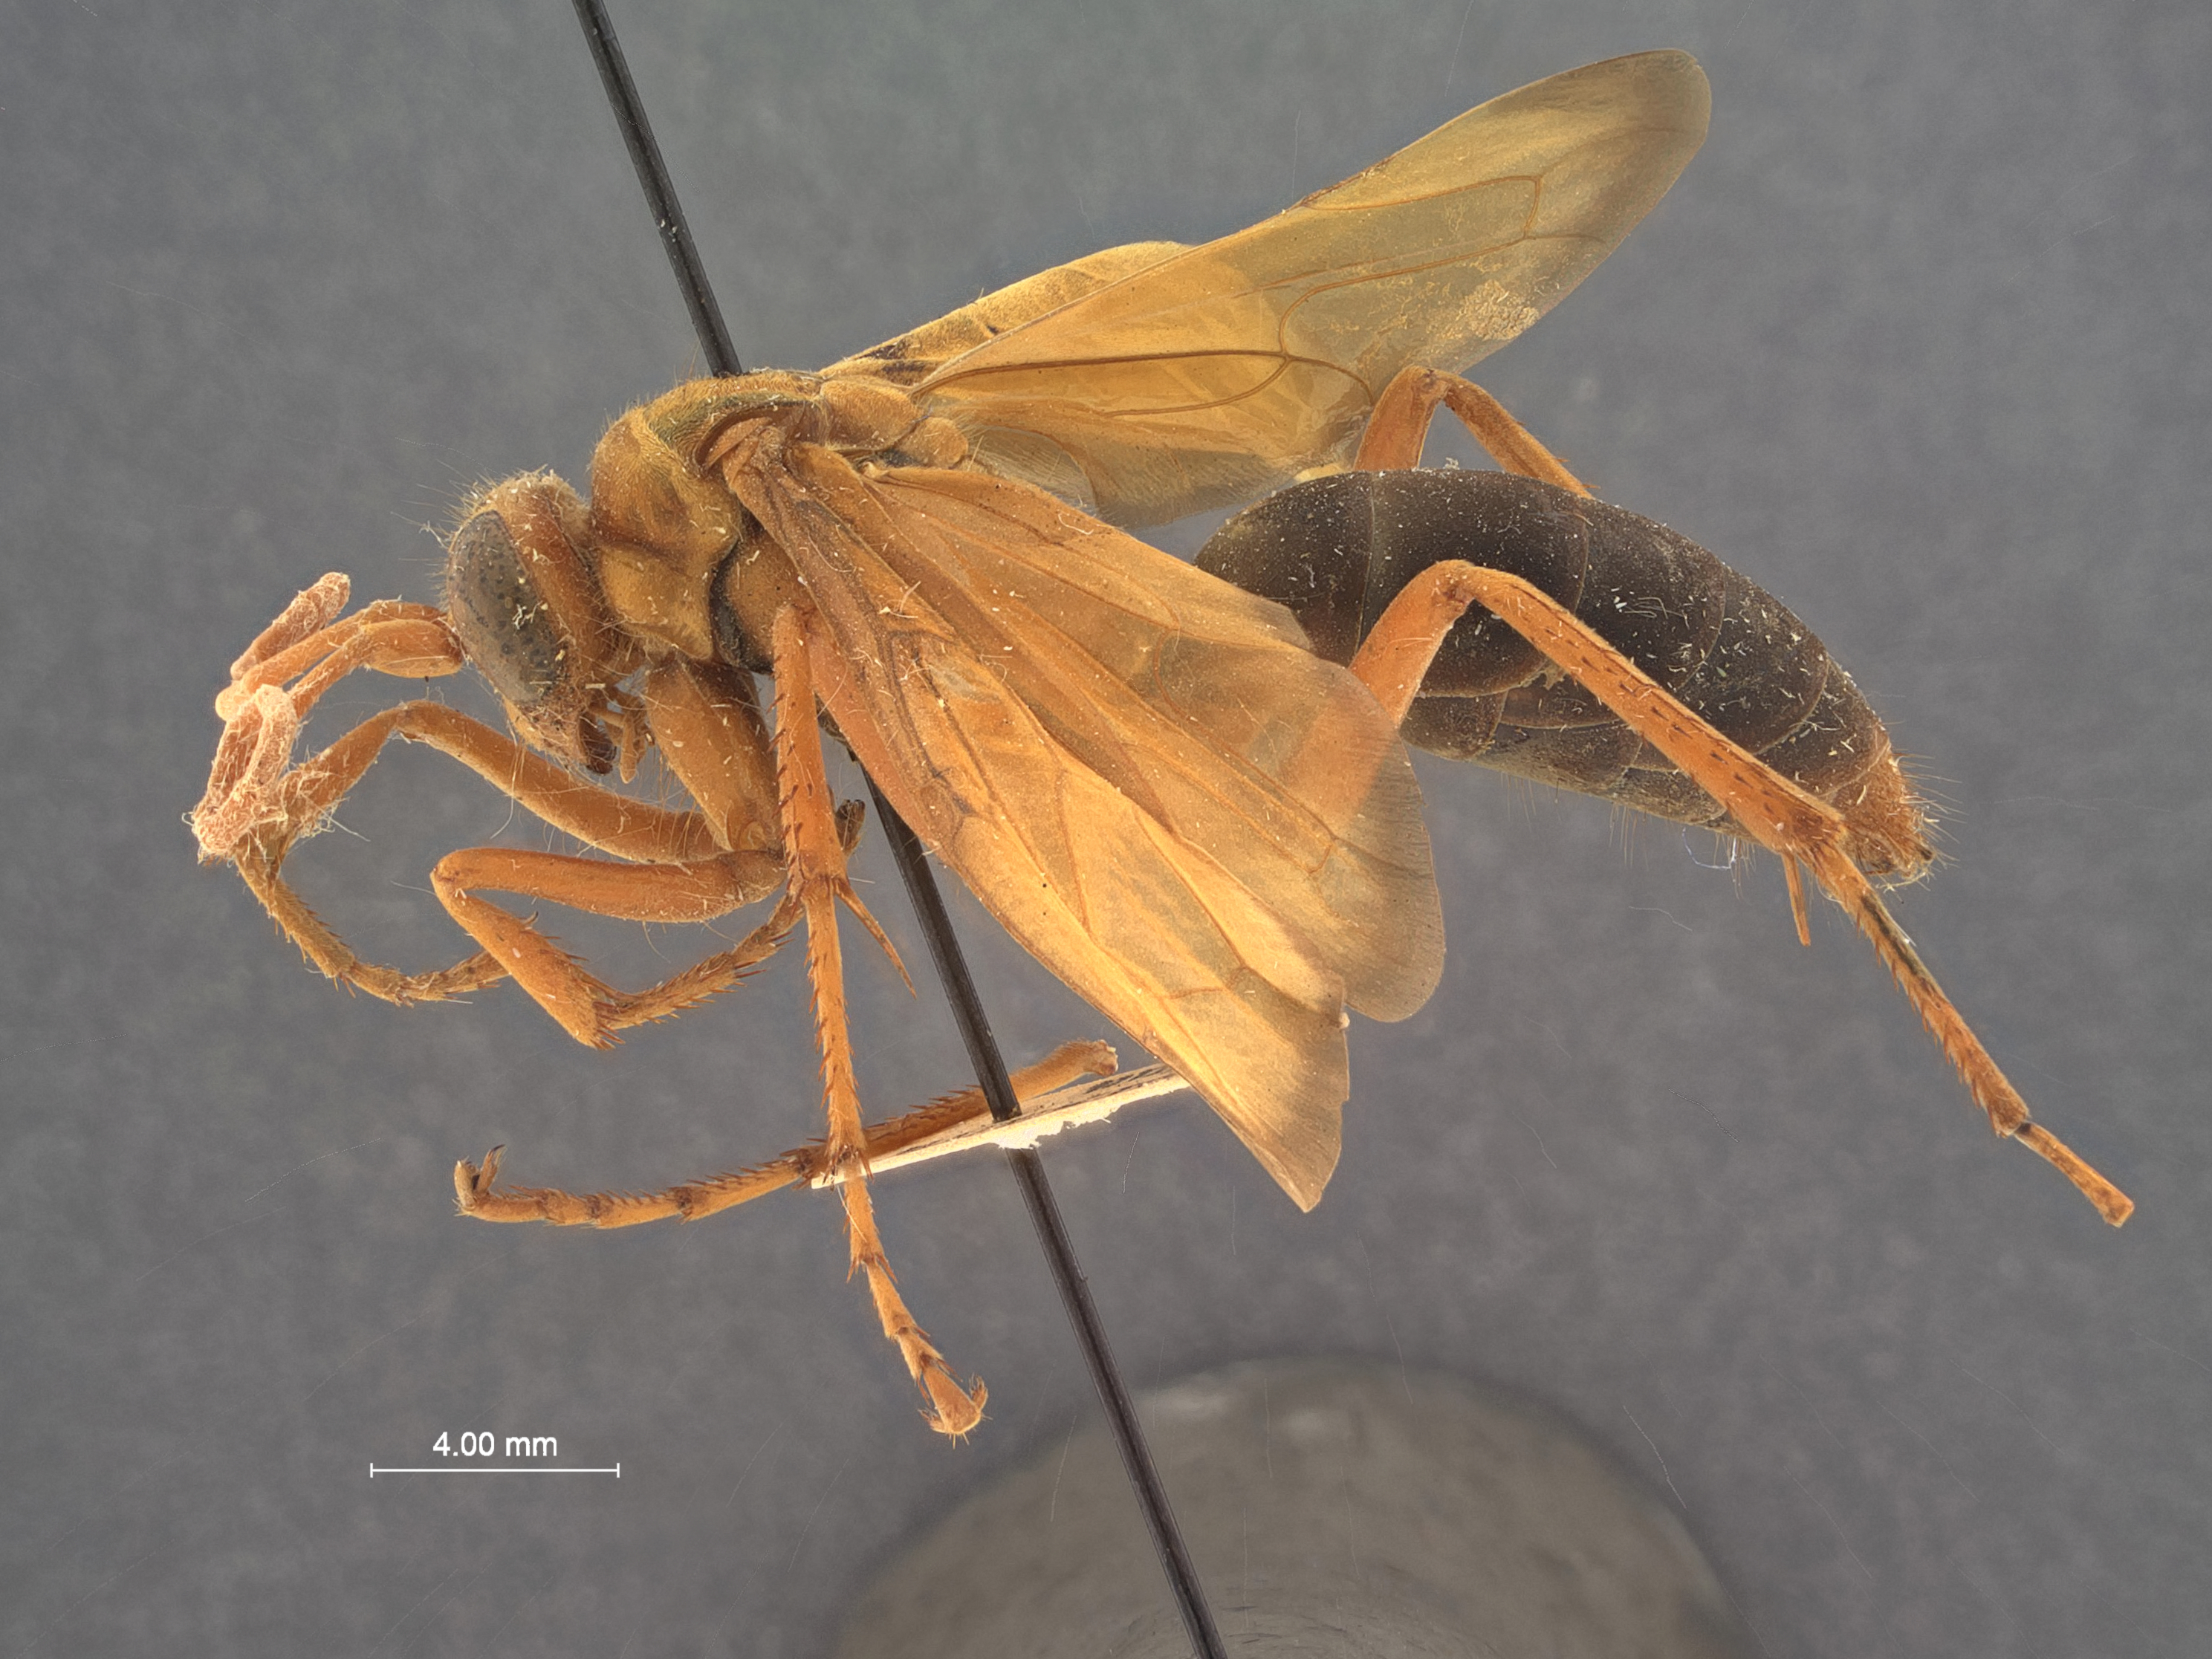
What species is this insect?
Hemipepsis grahami
